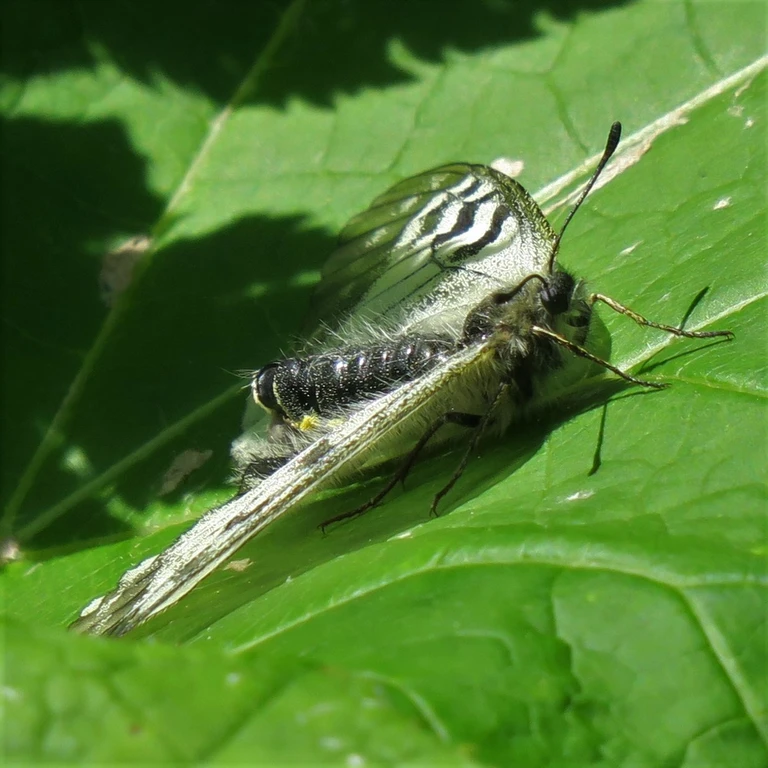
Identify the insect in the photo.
Parnassius mnemosyne
